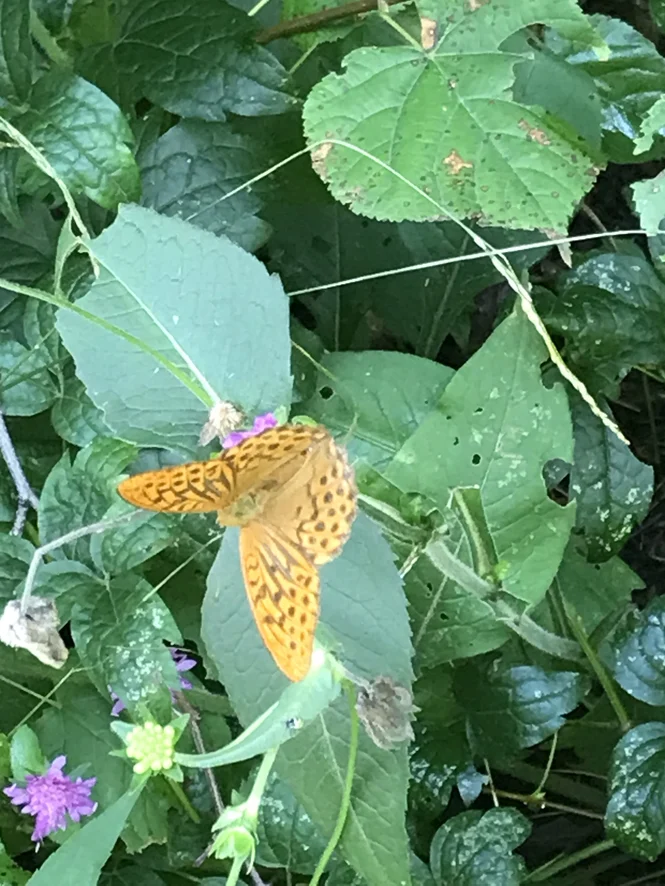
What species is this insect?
Argynnis paphia
